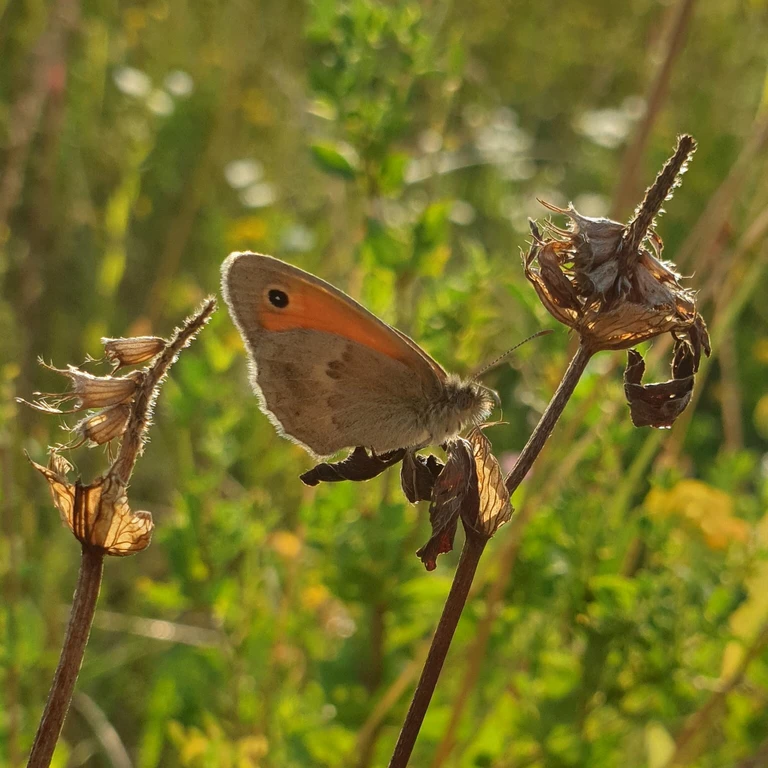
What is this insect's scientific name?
Coenonympha pamphilus
